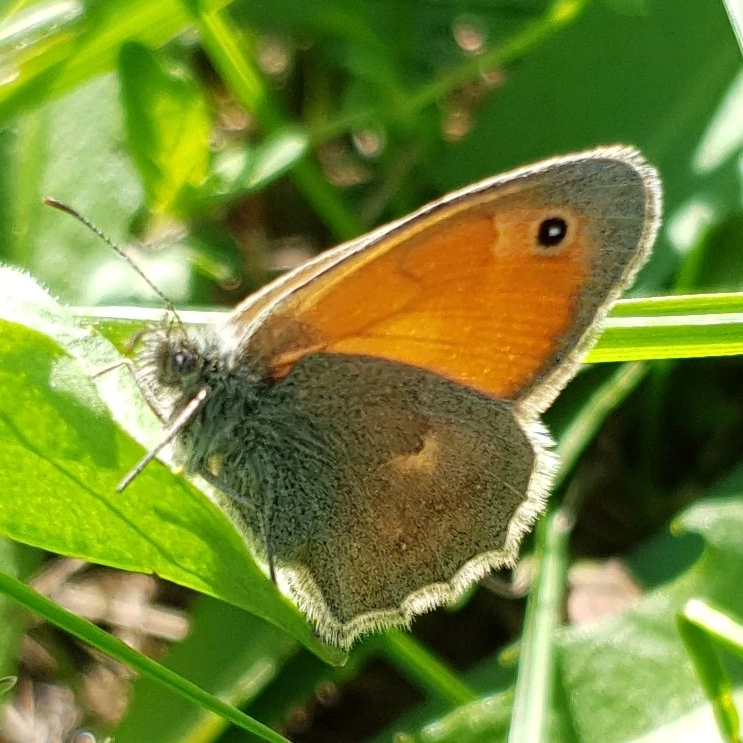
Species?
Coenonympha pamphilus
